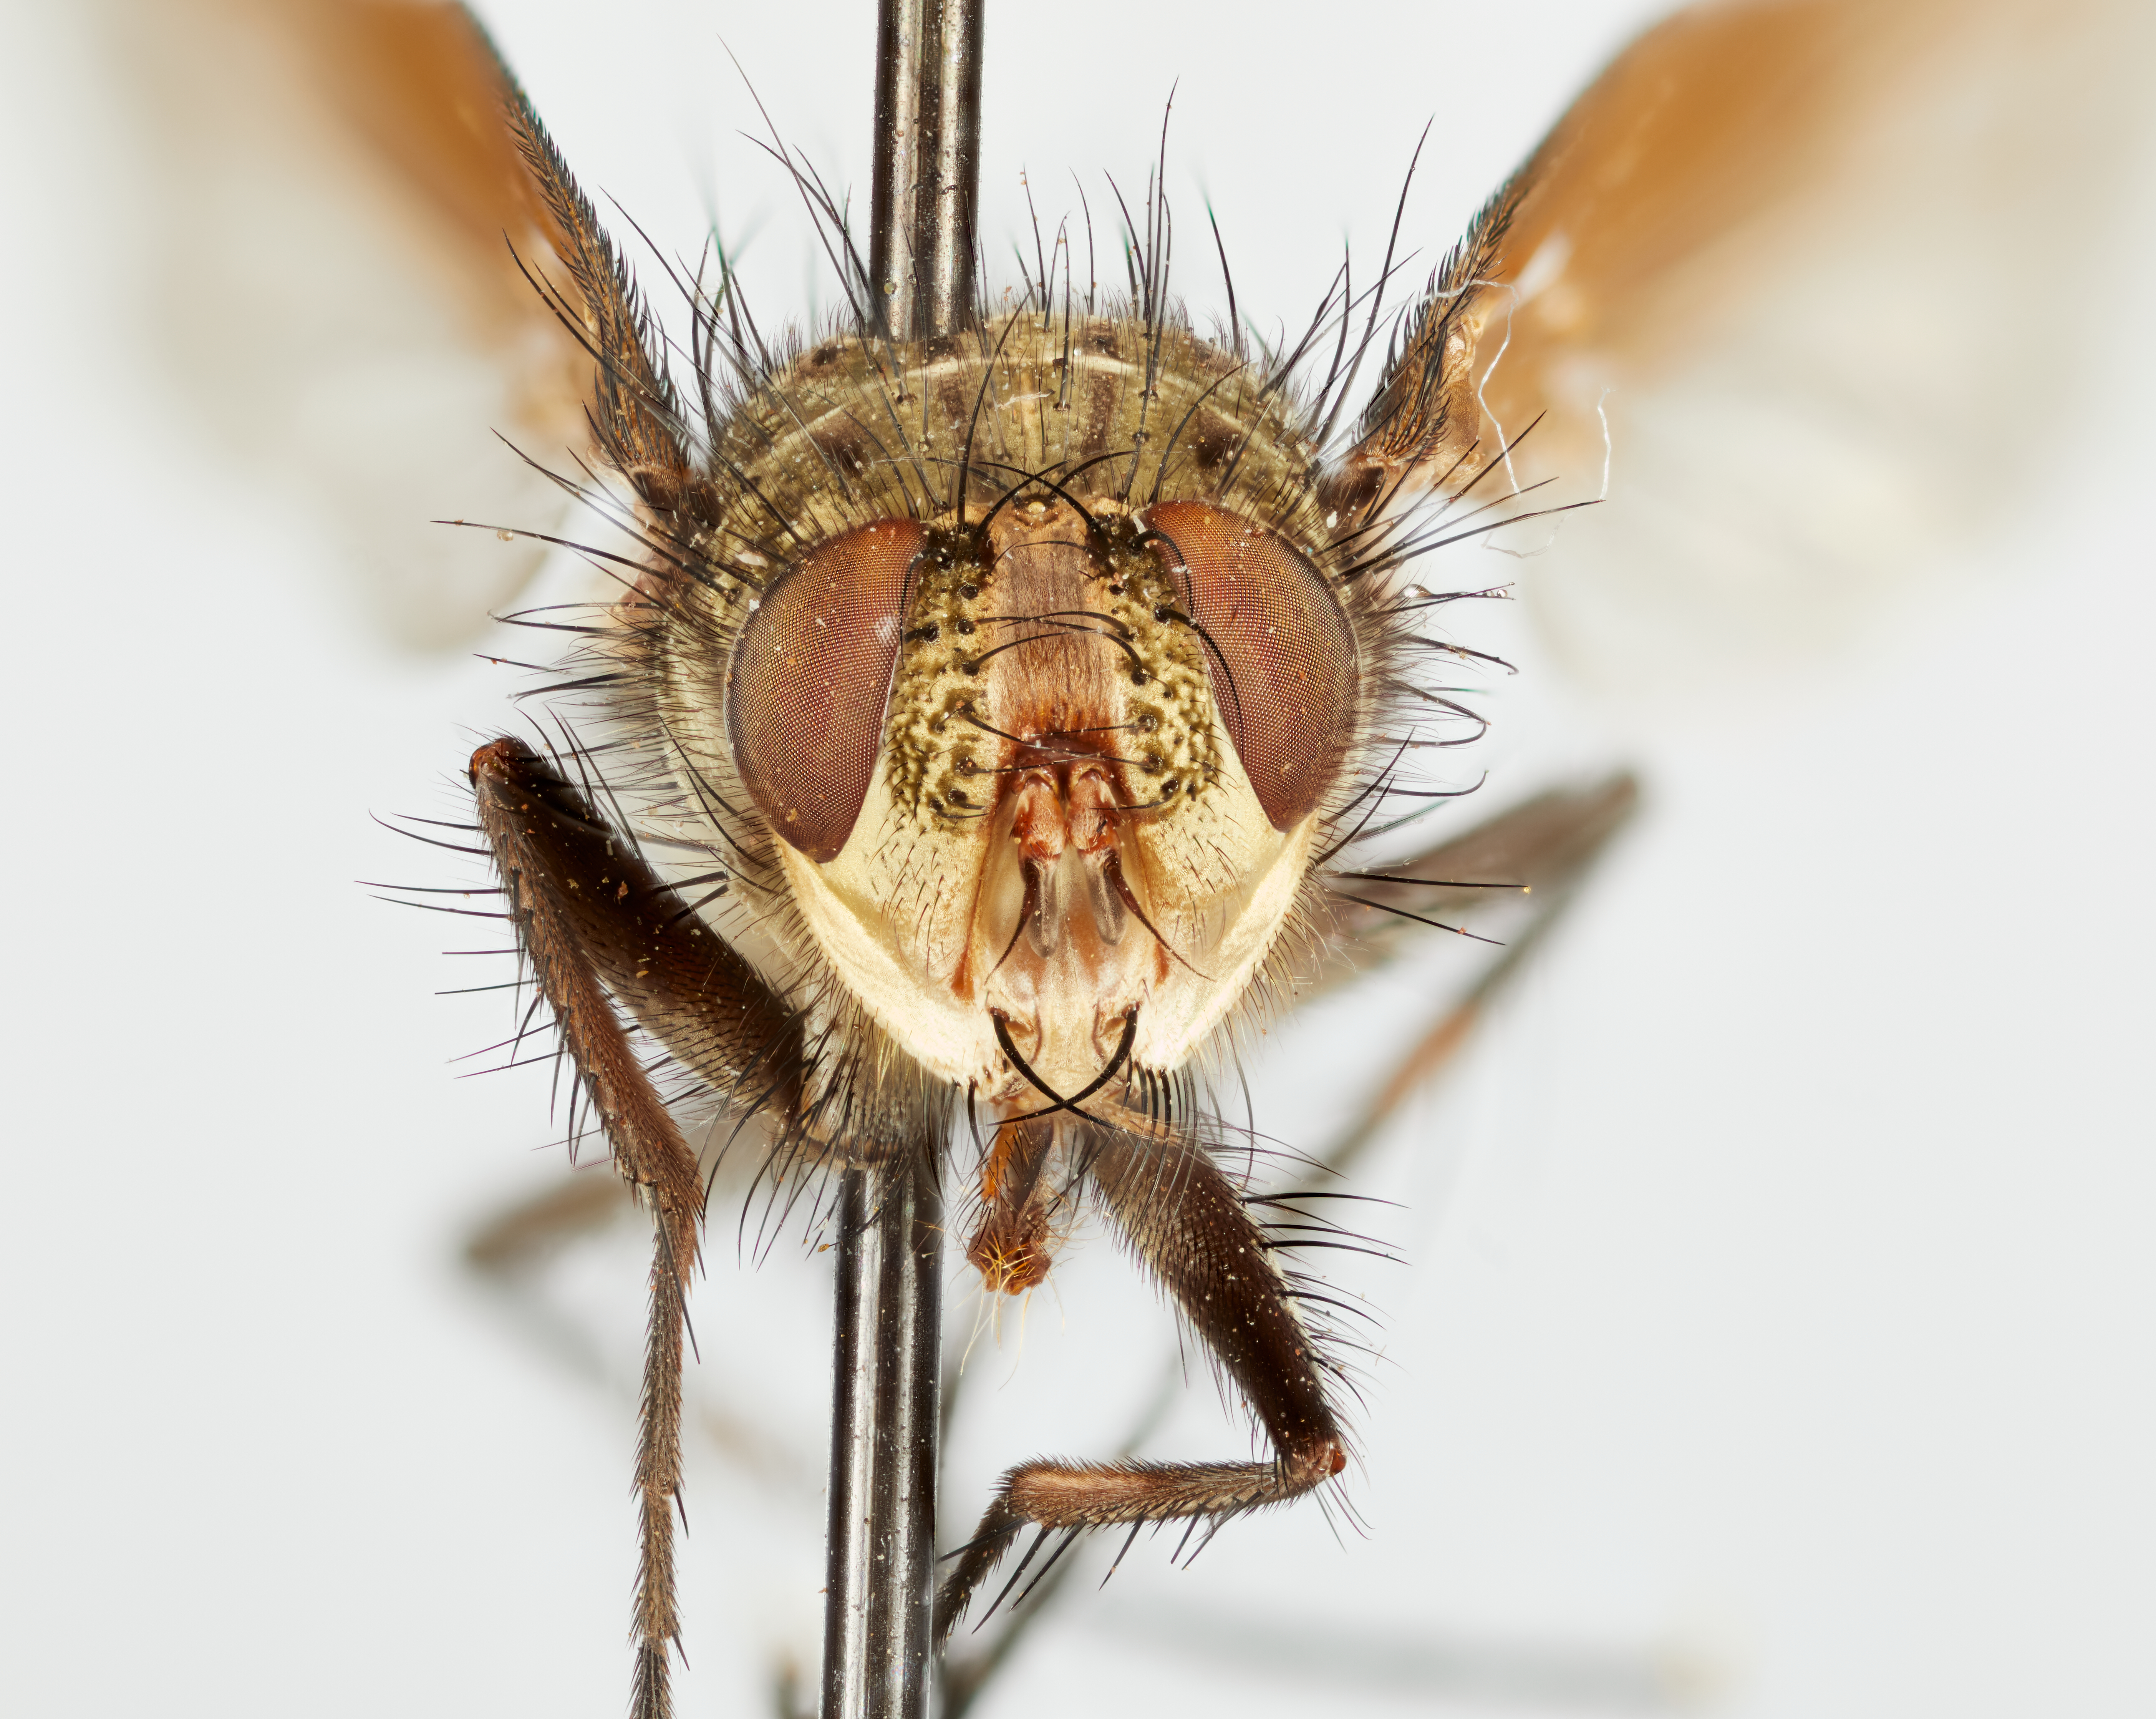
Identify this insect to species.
Microphthalma virens
